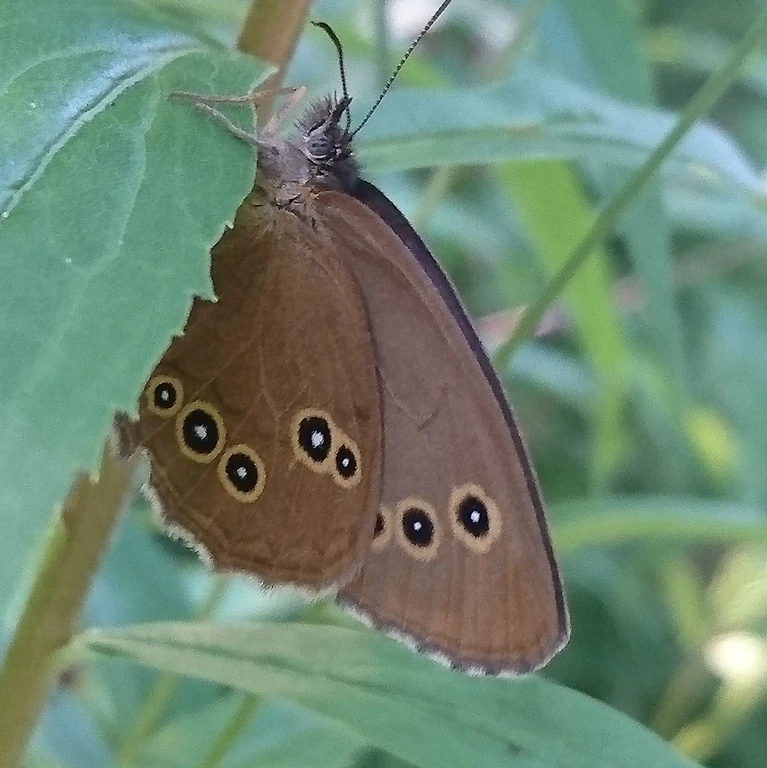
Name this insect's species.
Aphantopus hyperantus
